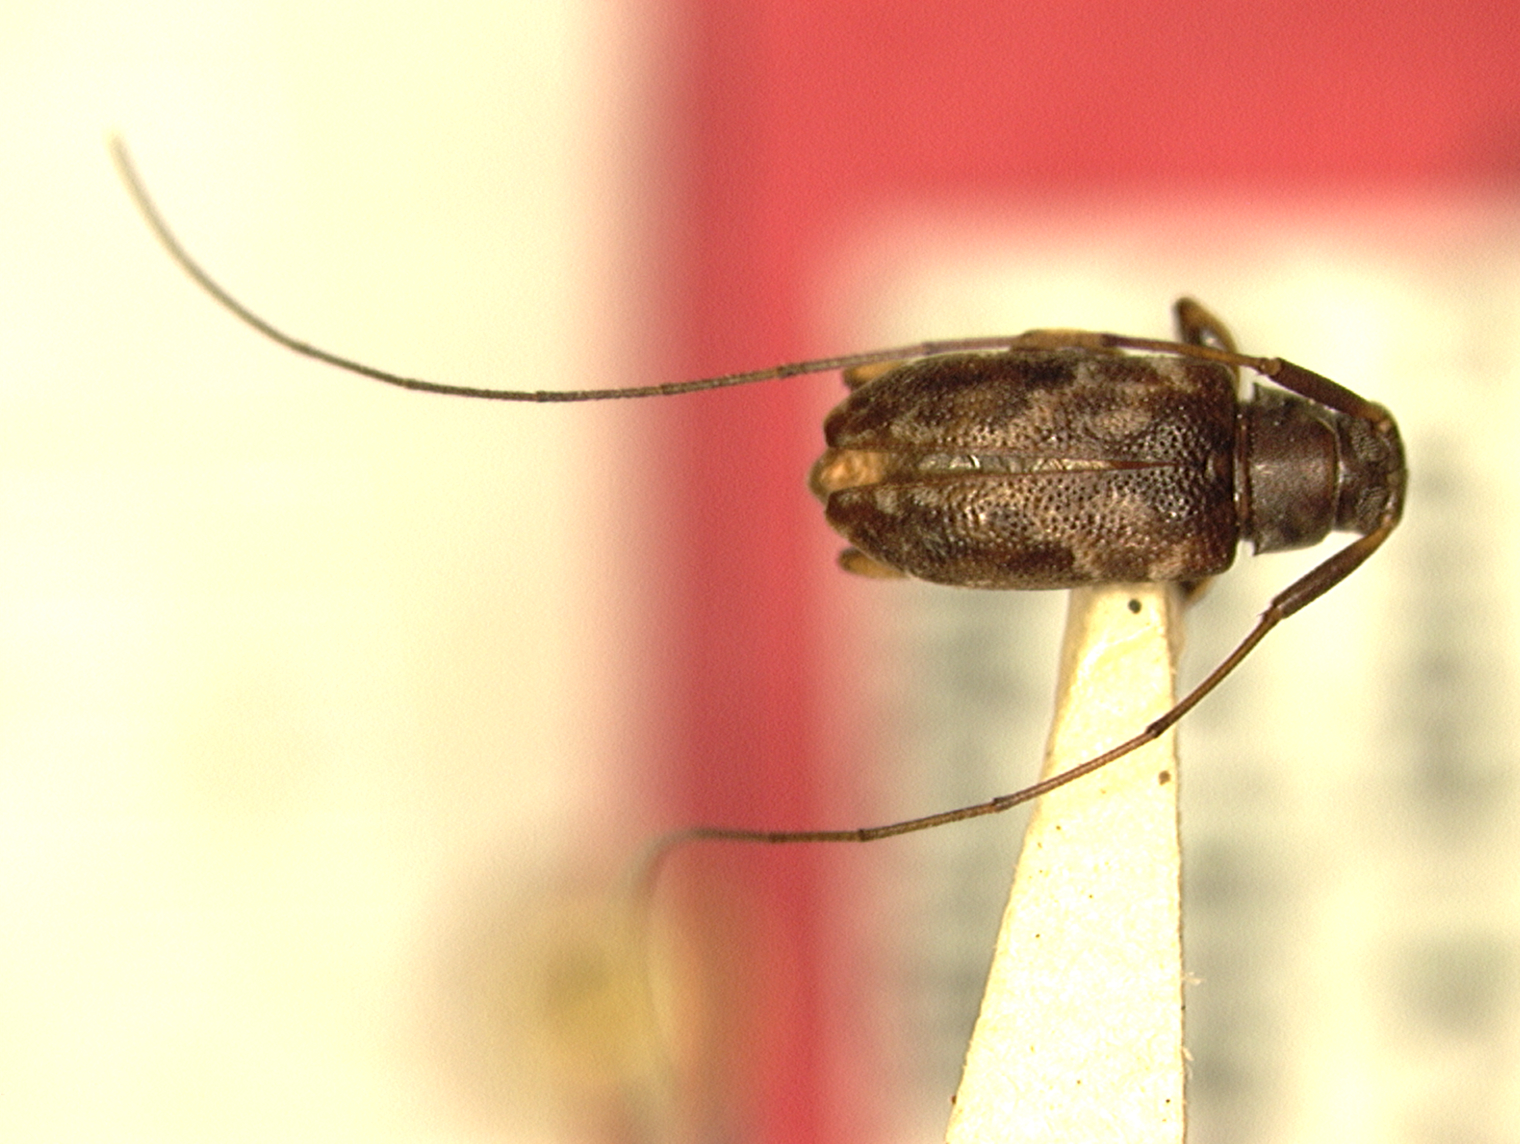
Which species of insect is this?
Urgleptes borikensis
